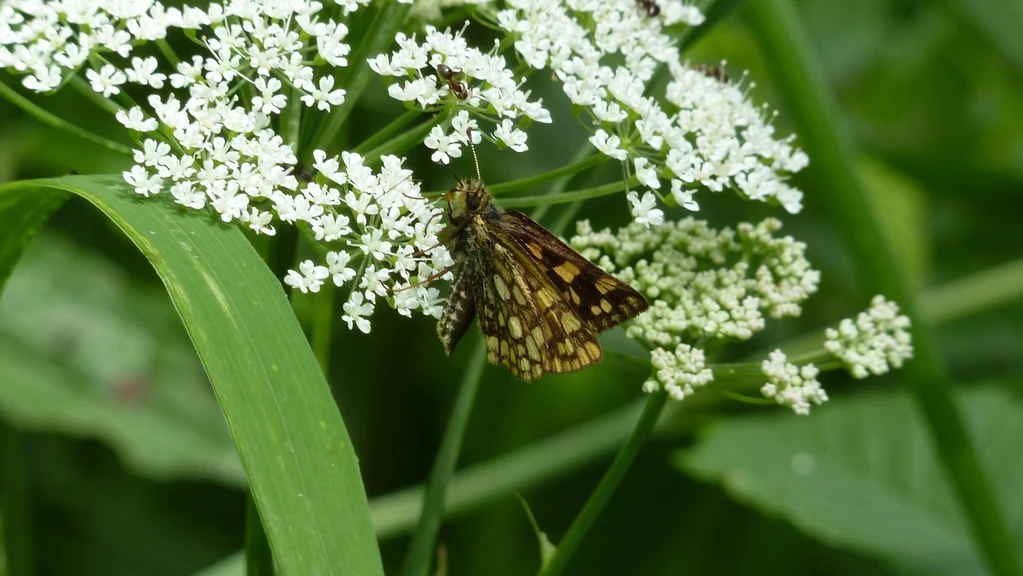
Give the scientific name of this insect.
Carterocephalus palaemon
